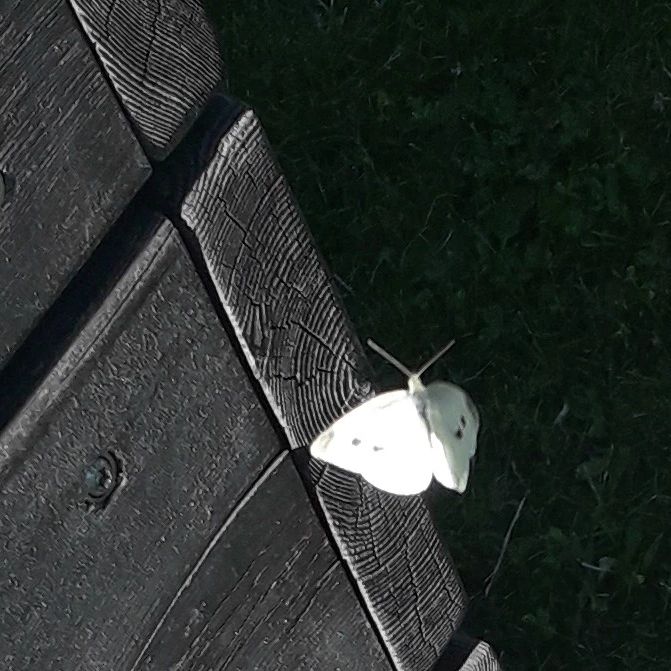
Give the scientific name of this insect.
Pieris rapae
